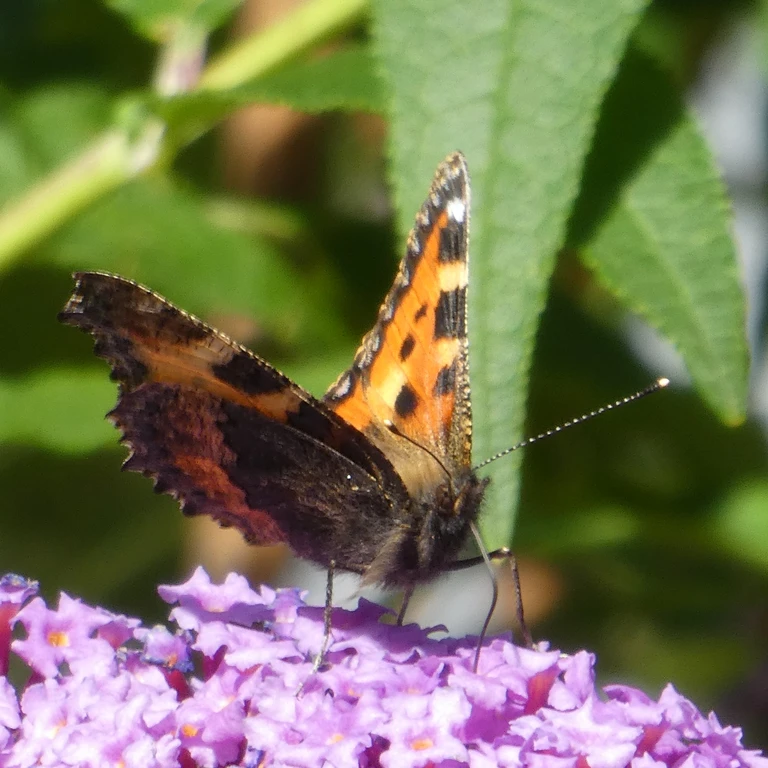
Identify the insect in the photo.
Aglais urticae
